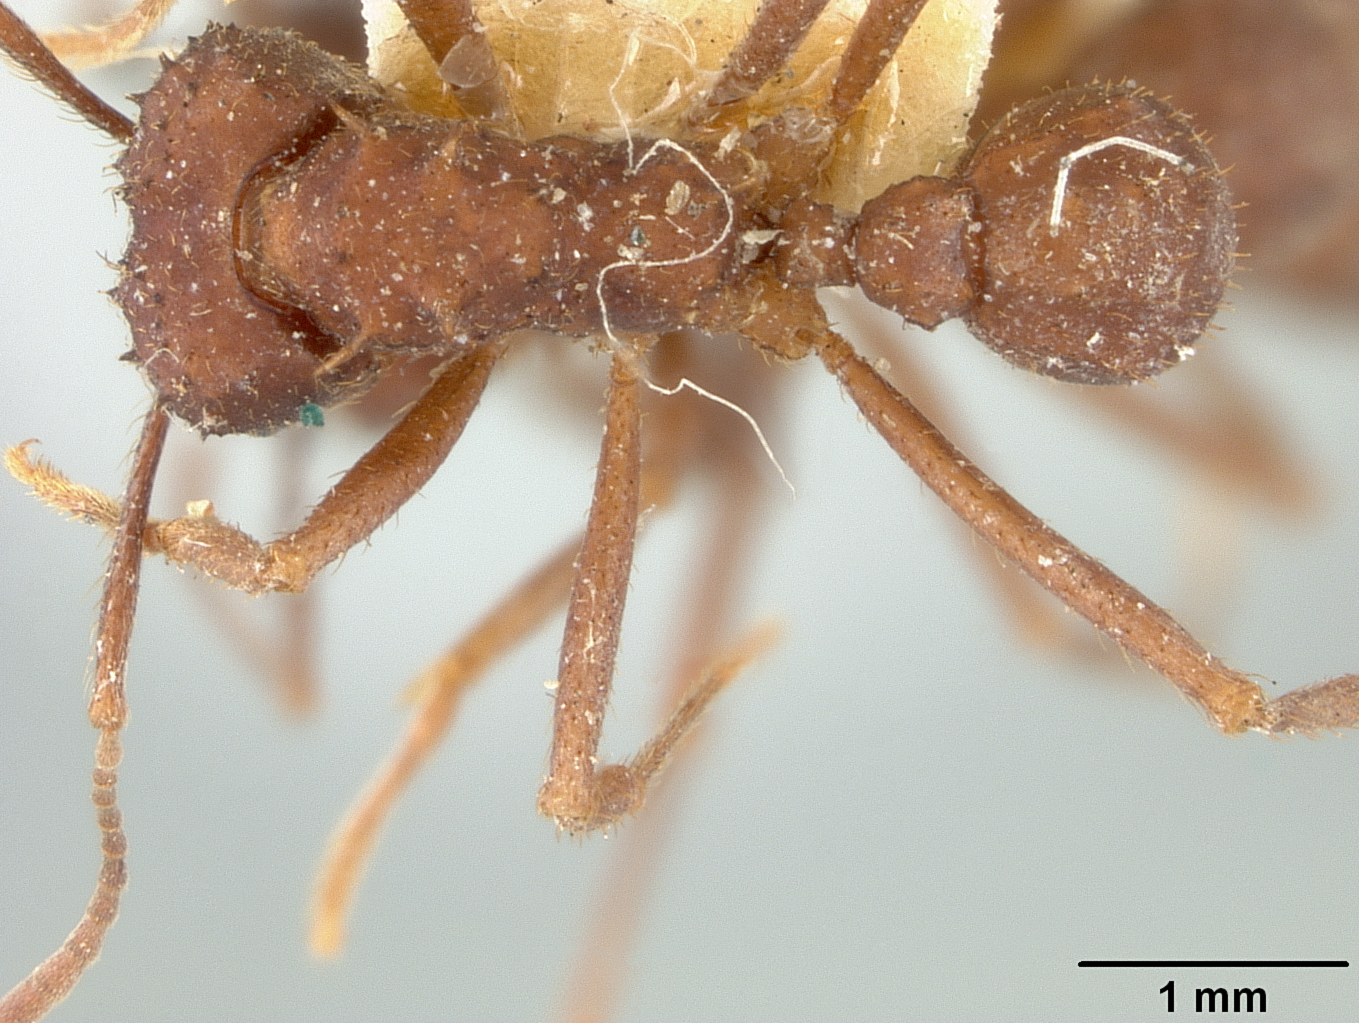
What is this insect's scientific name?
Atta aspersa
